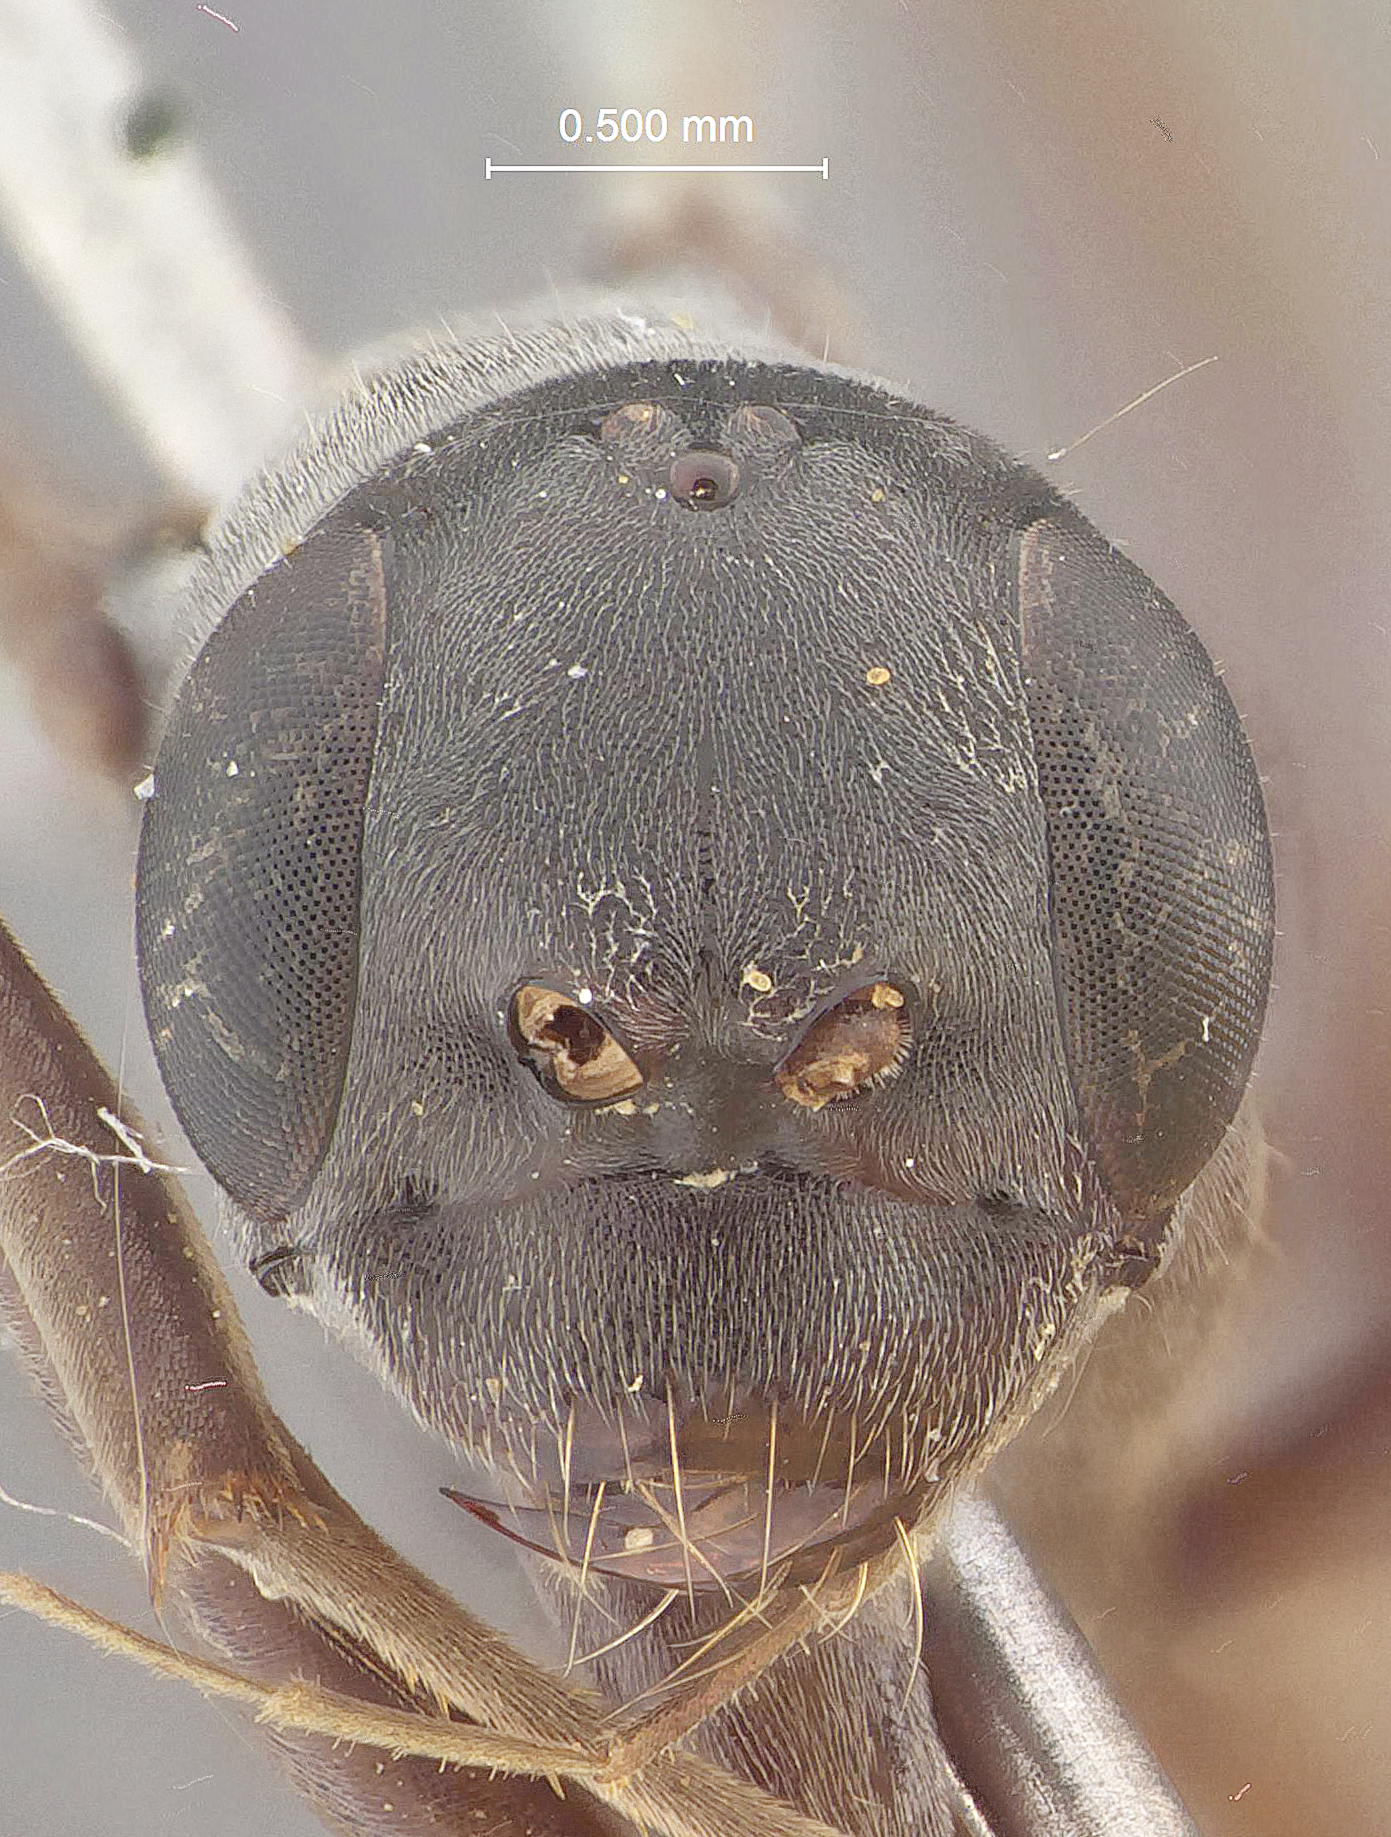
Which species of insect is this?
Clistoderes taiwanus
